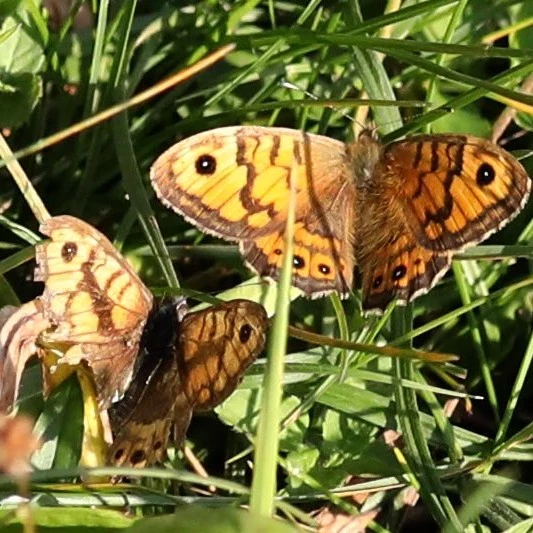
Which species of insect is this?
Lasiommata megera (also Pararge megera)
